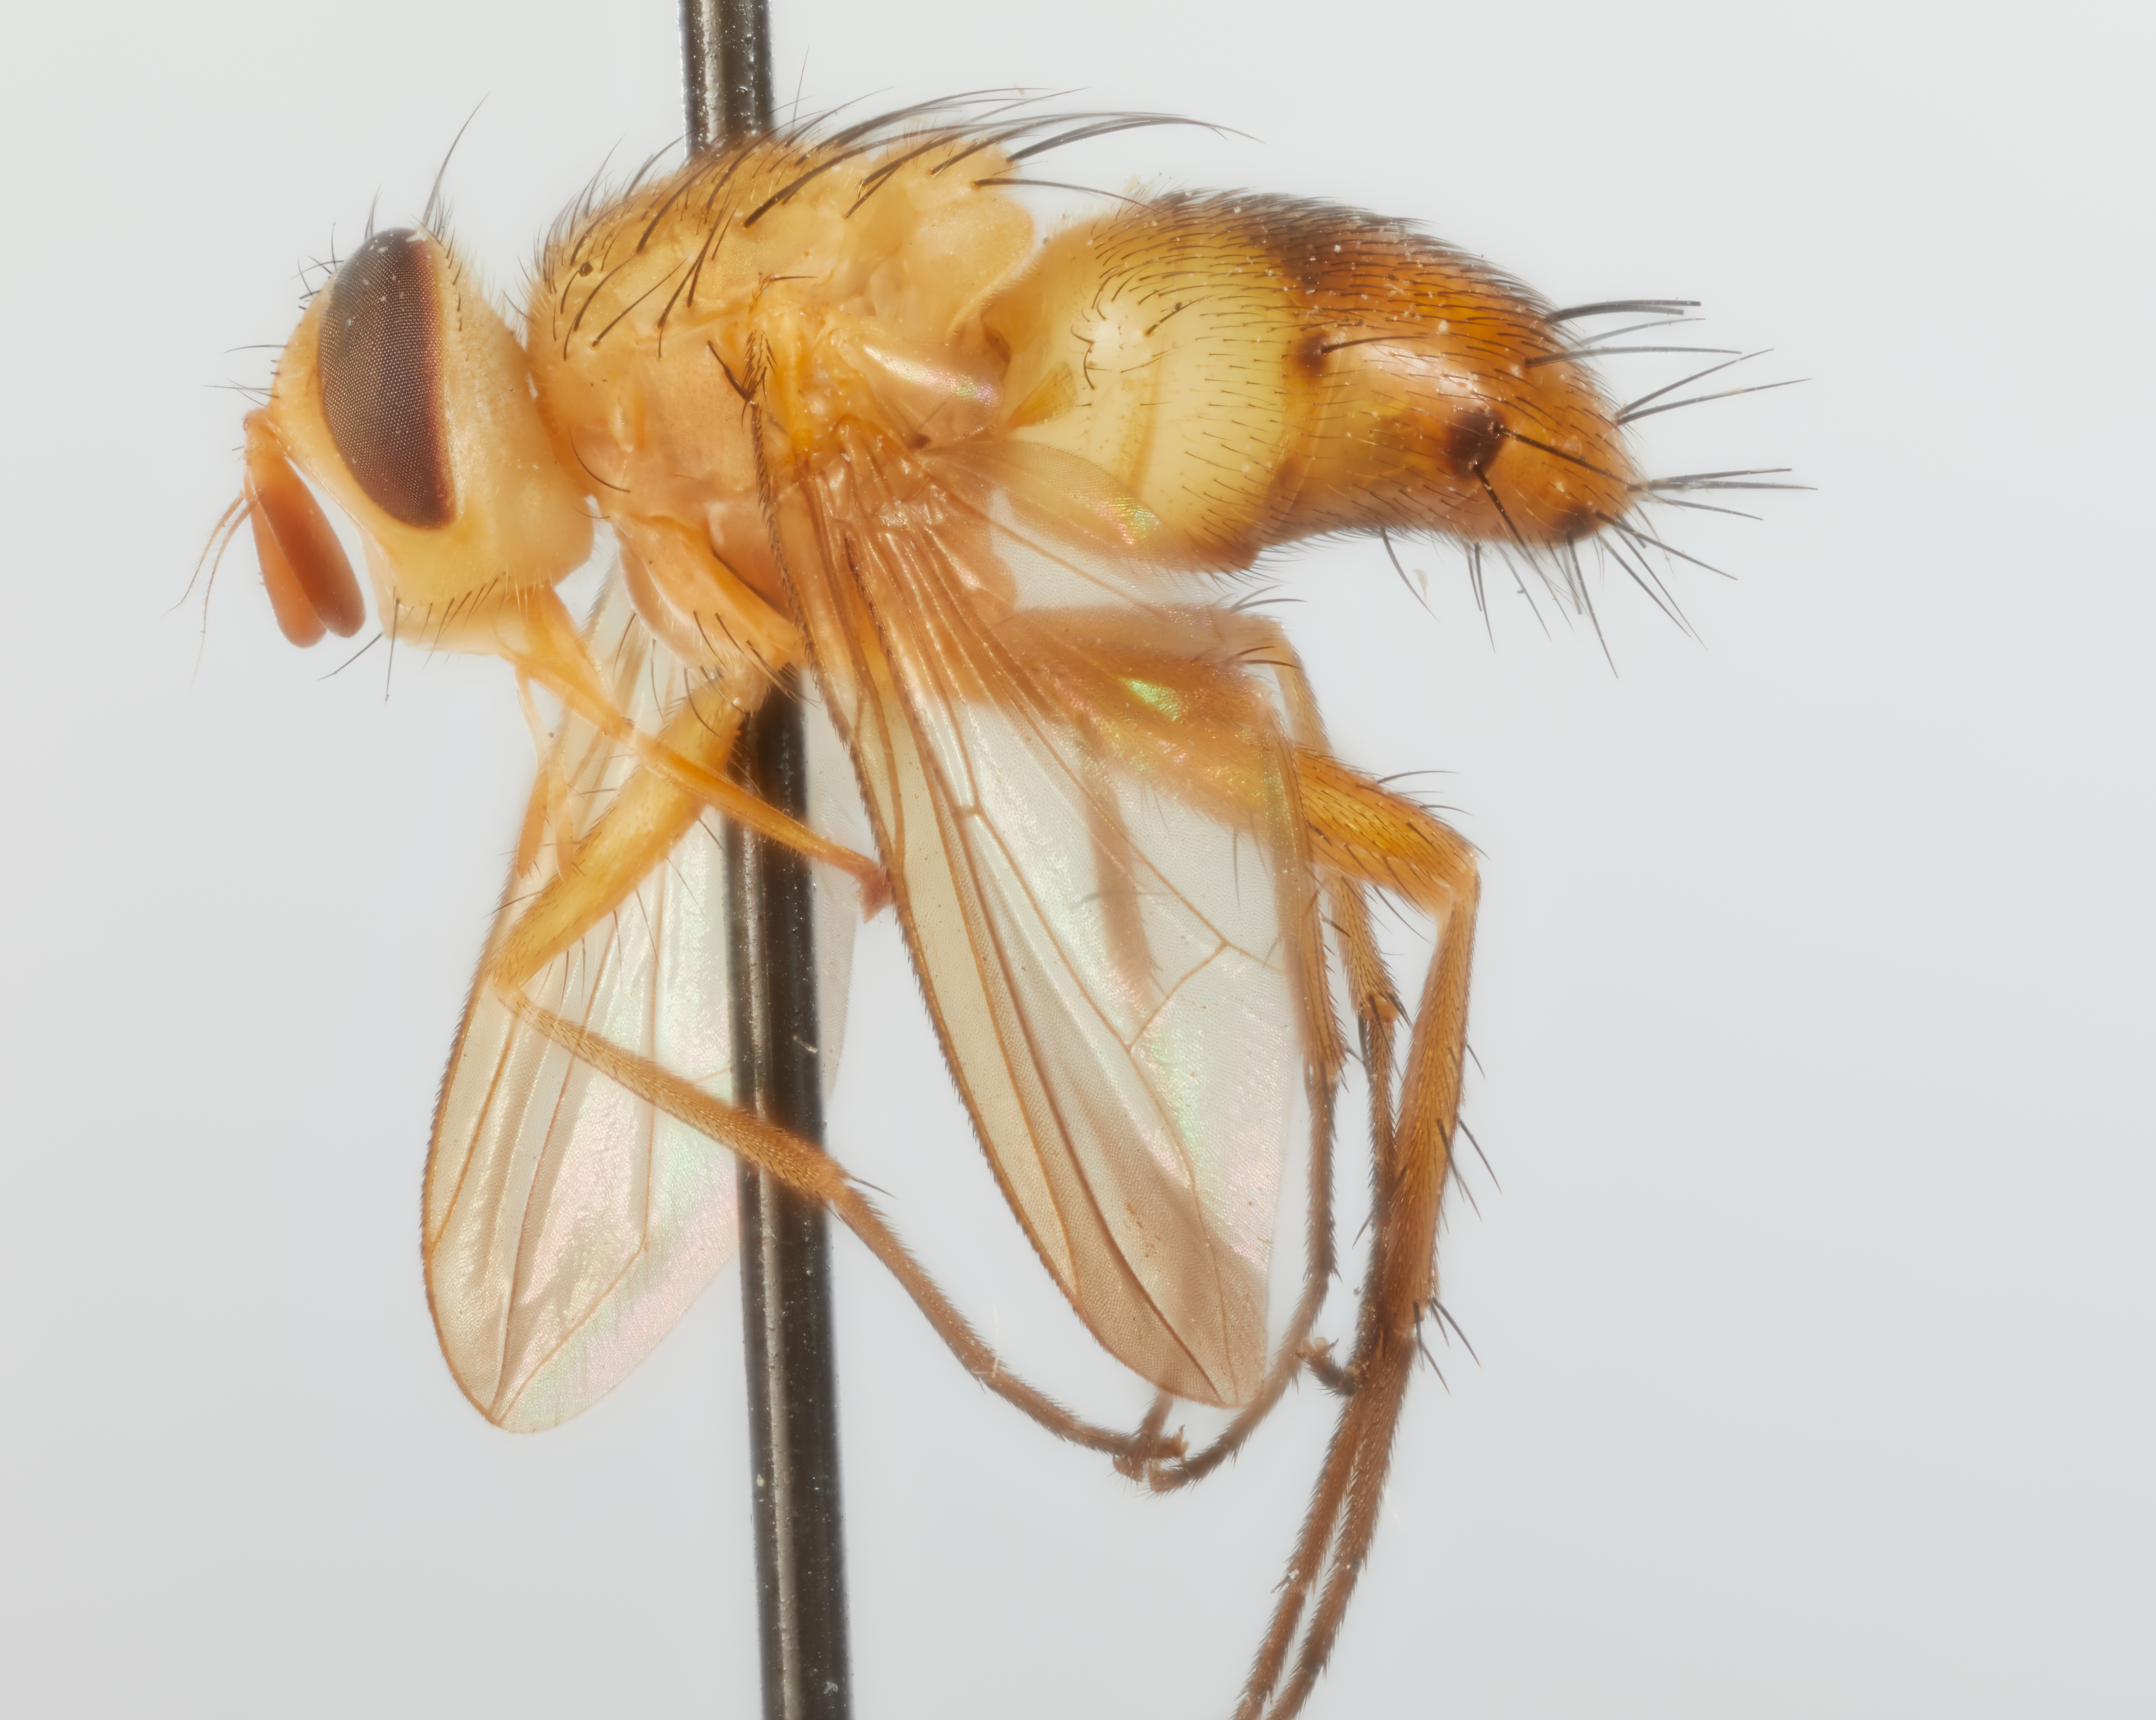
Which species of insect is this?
Beskioleskia busckii
